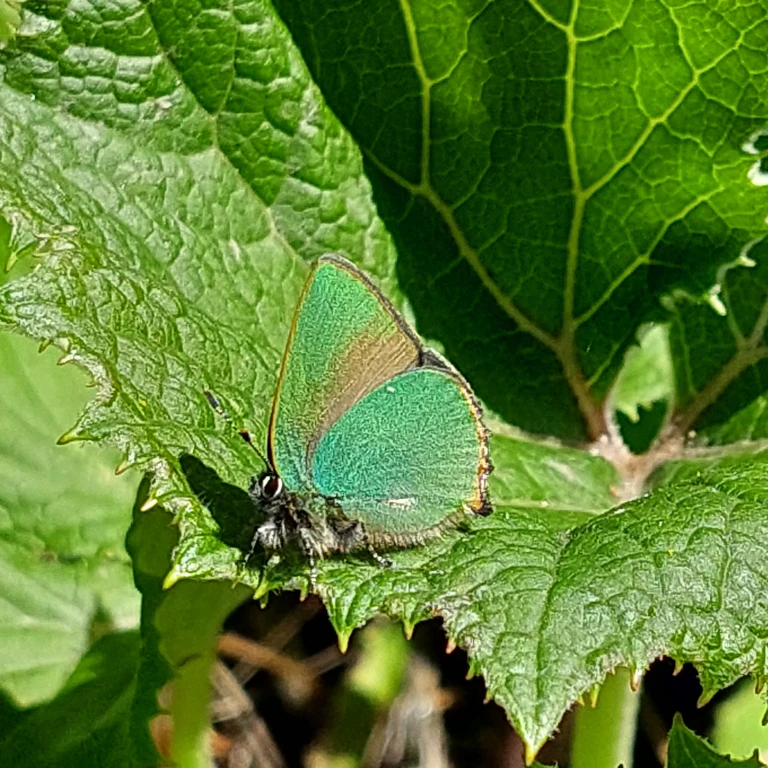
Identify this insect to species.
Callophrys rubi
